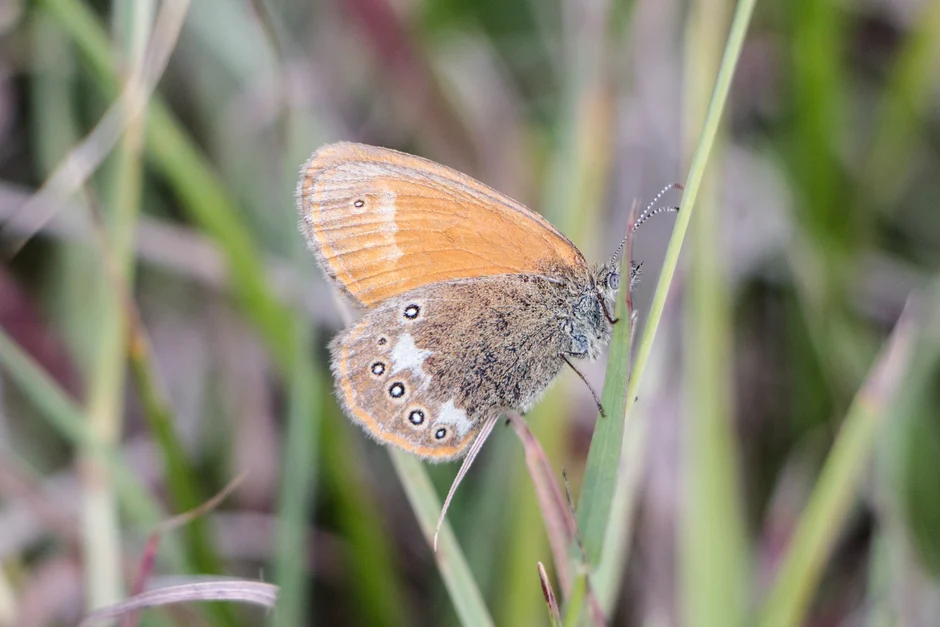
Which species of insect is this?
Coenonympha glycerion (also Coenonympha iphis)
